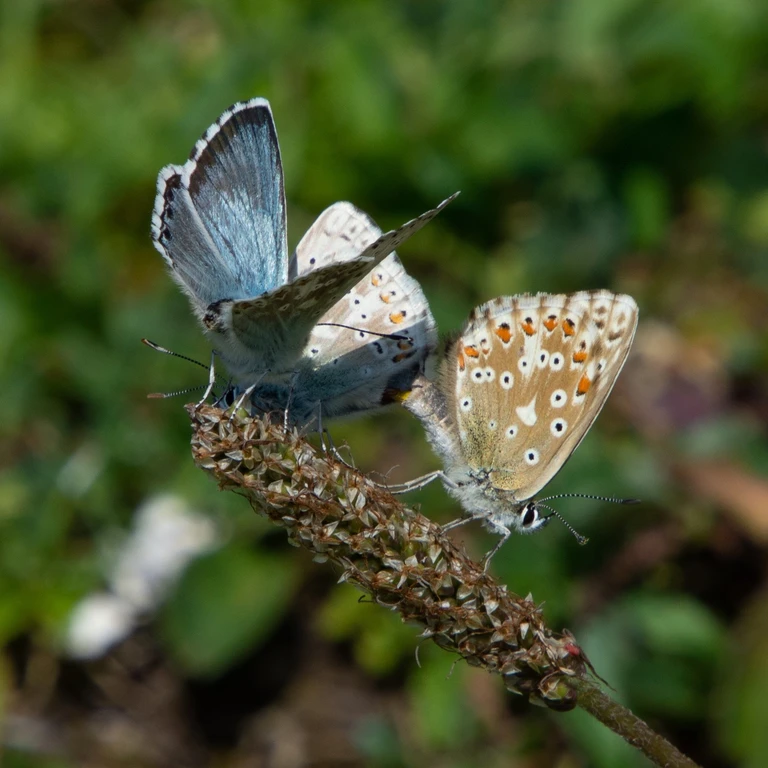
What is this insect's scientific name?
Lysandra coridon
